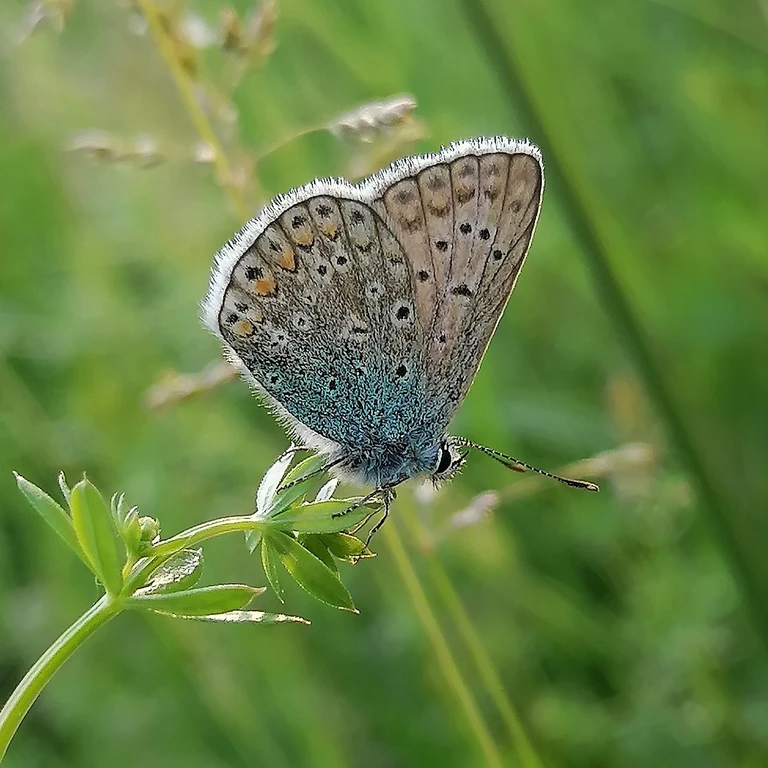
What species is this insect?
Polyommatus icarus
